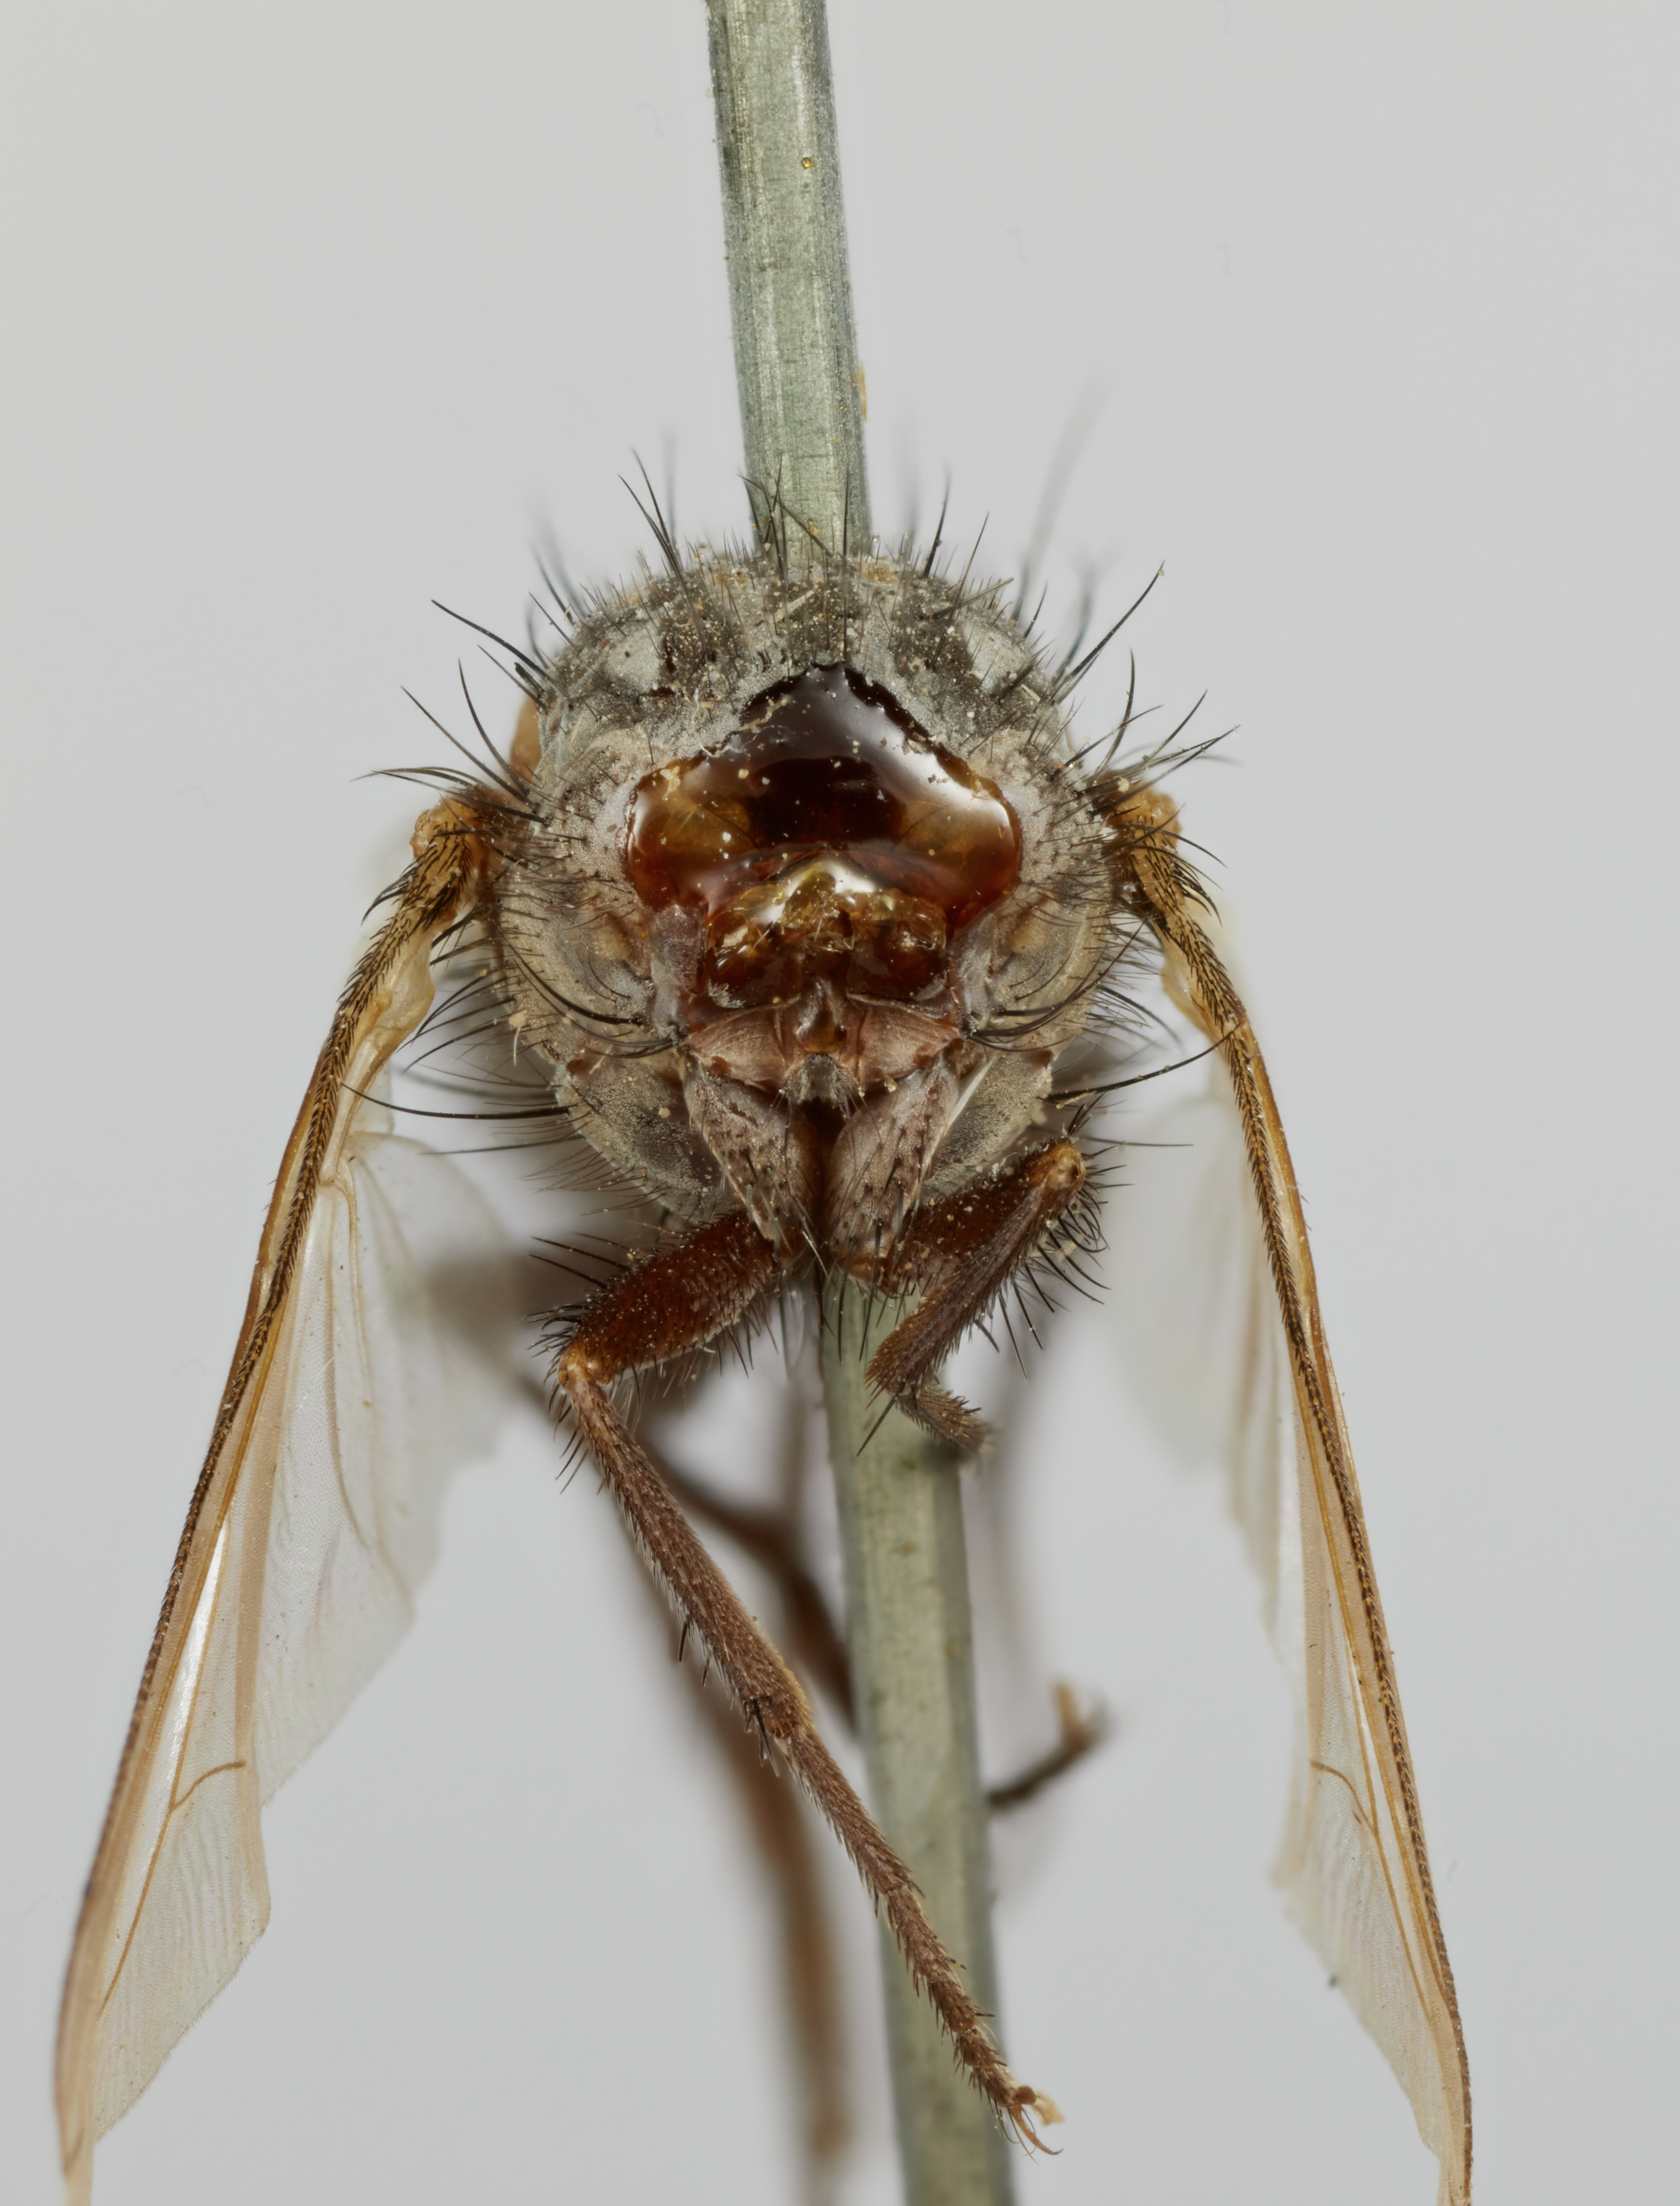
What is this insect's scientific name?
Pseudatractocera neomexicana
